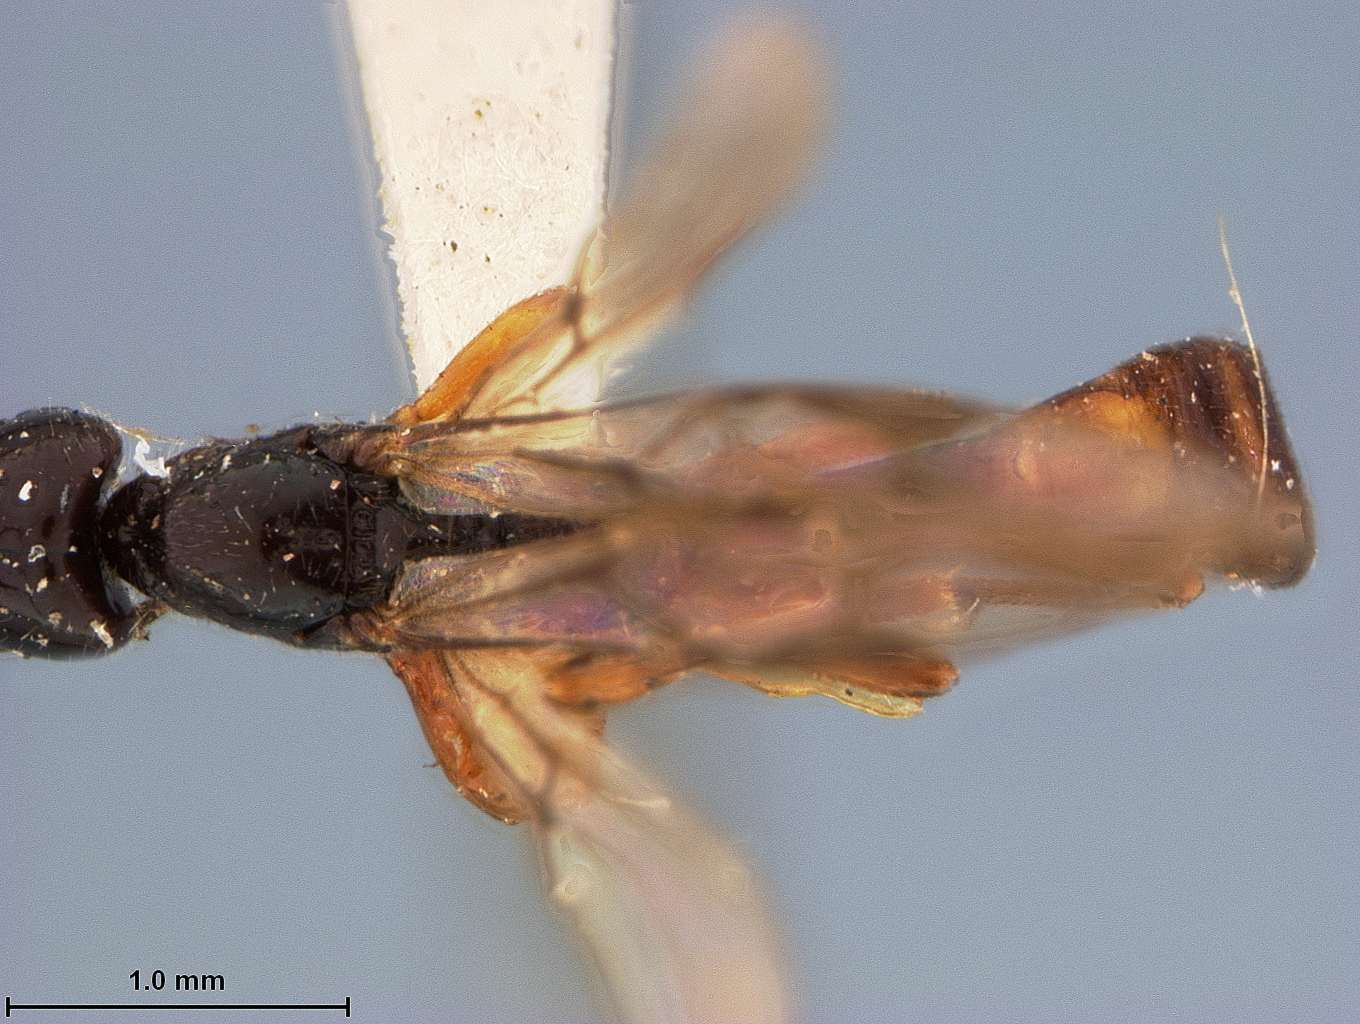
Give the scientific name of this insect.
Coelinius longulus
